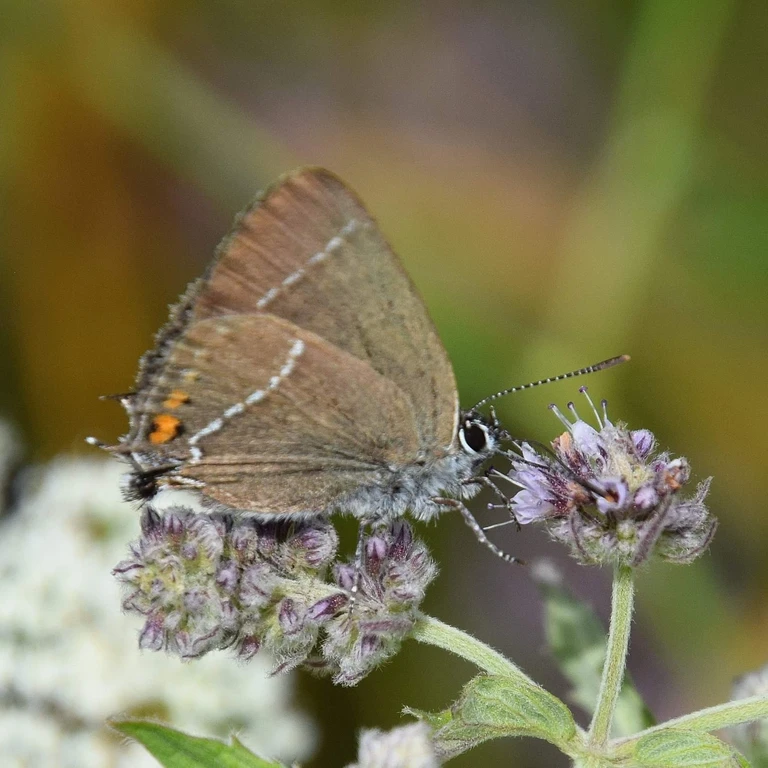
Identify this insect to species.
Satyrium spini (also Tuttiola spini)
